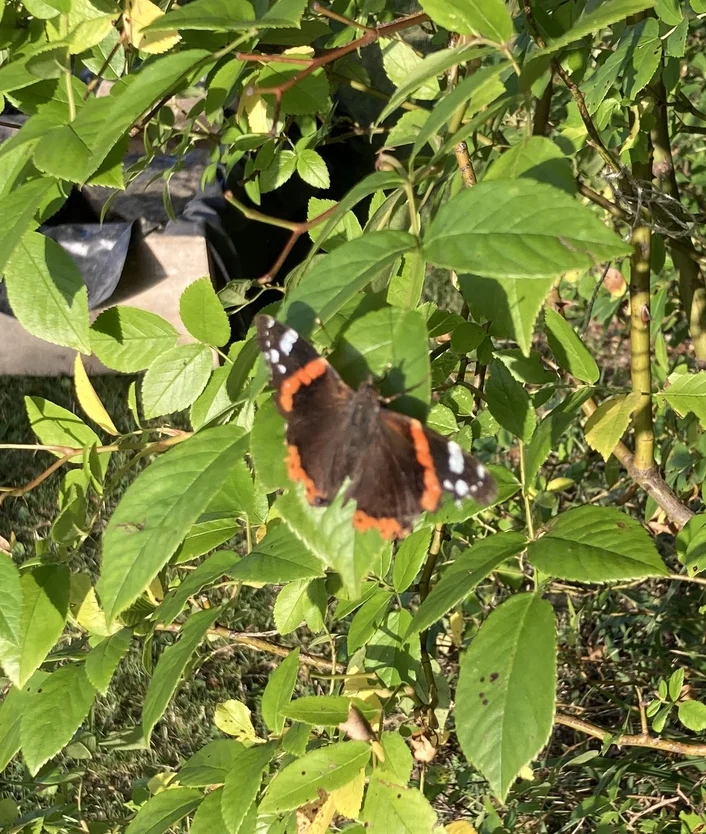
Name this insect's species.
Vanessa atalanta
